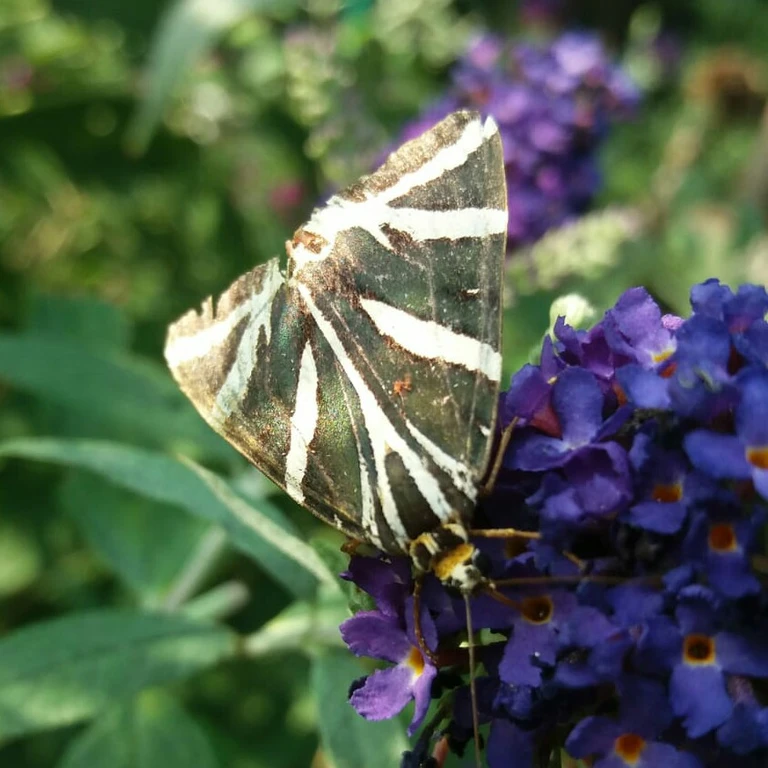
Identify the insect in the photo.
Euplagia quadripunctaria
